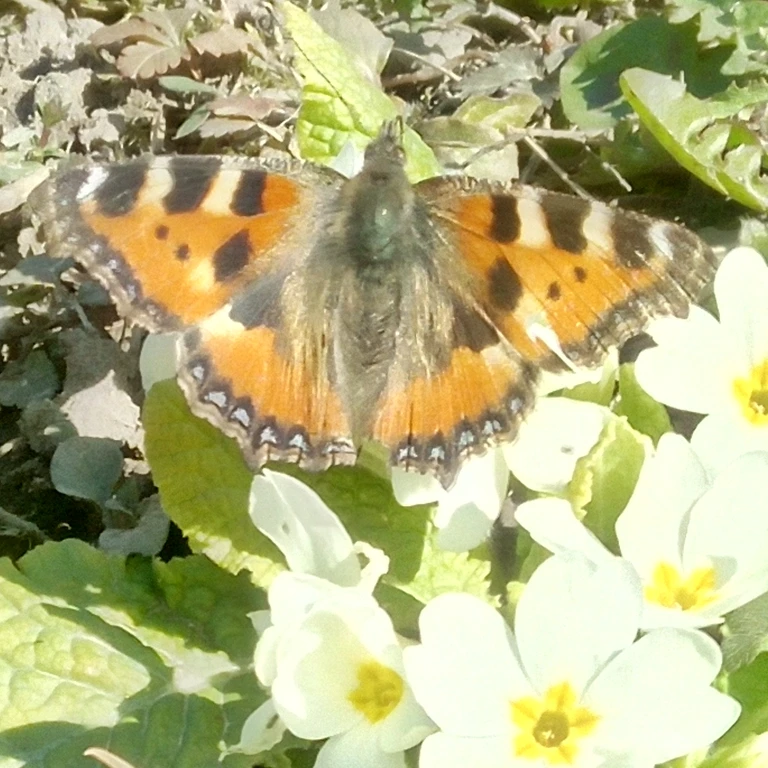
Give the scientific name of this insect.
Aglais urticae
